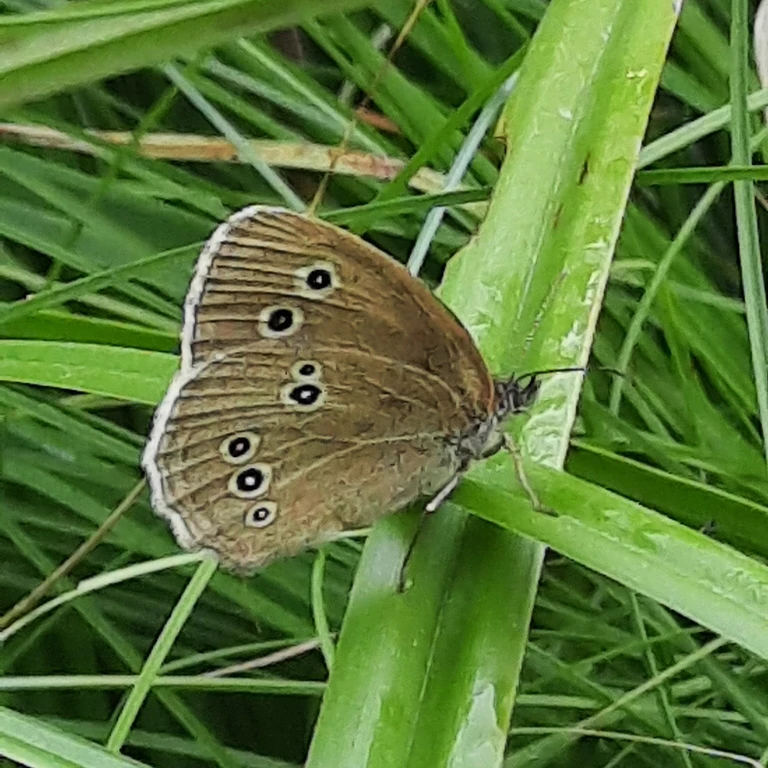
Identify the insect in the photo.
Aphantopus hyperantus
